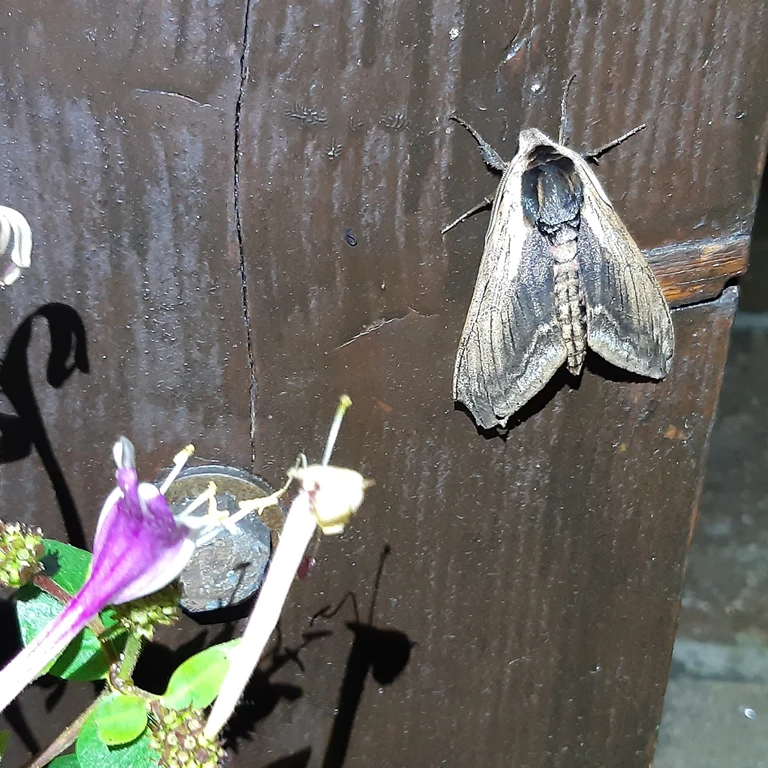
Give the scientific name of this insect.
Sphinx ligustri
